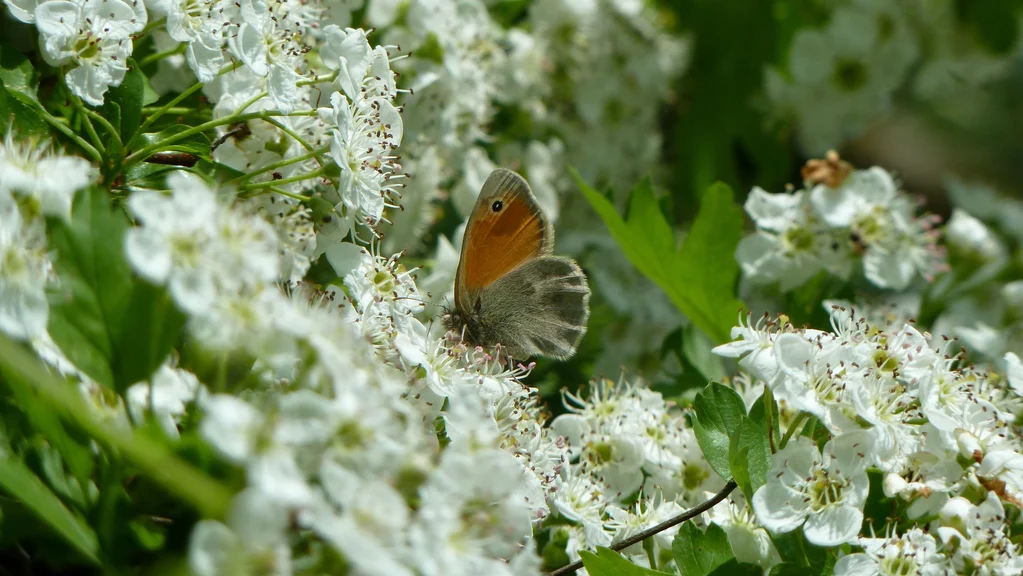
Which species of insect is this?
Coenonympha pamphilus
